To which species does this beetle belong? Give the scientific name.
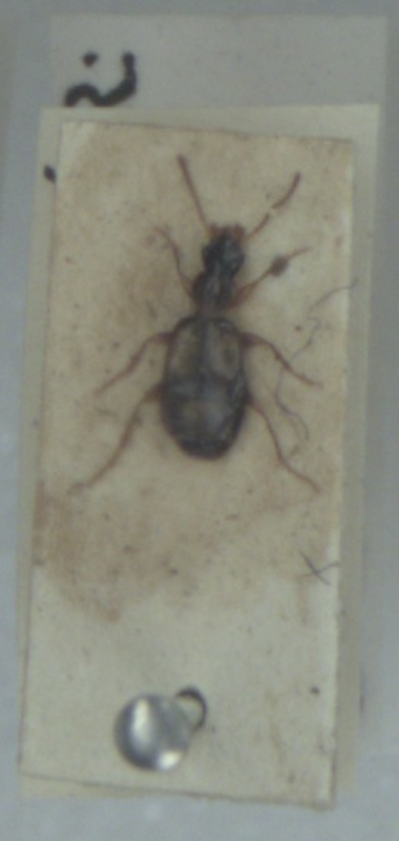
Calodromius spilotus
